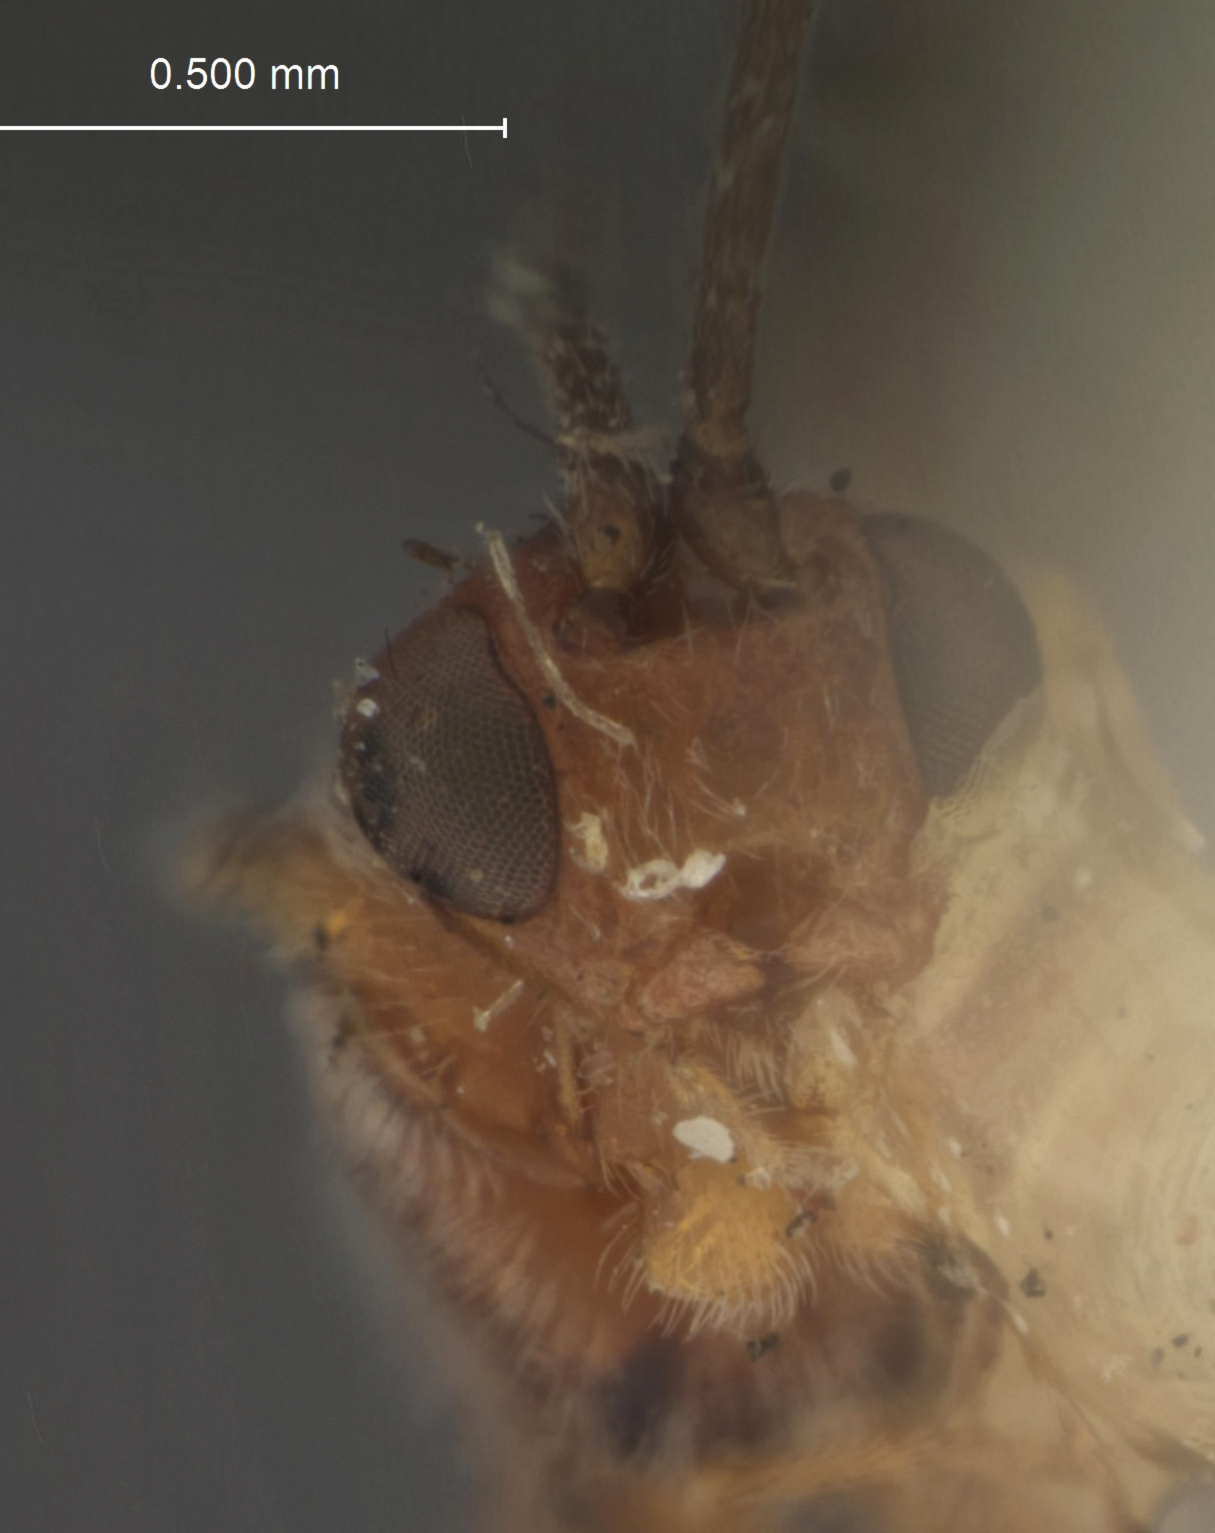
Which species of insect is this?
Microbracon quinnipiacorum
